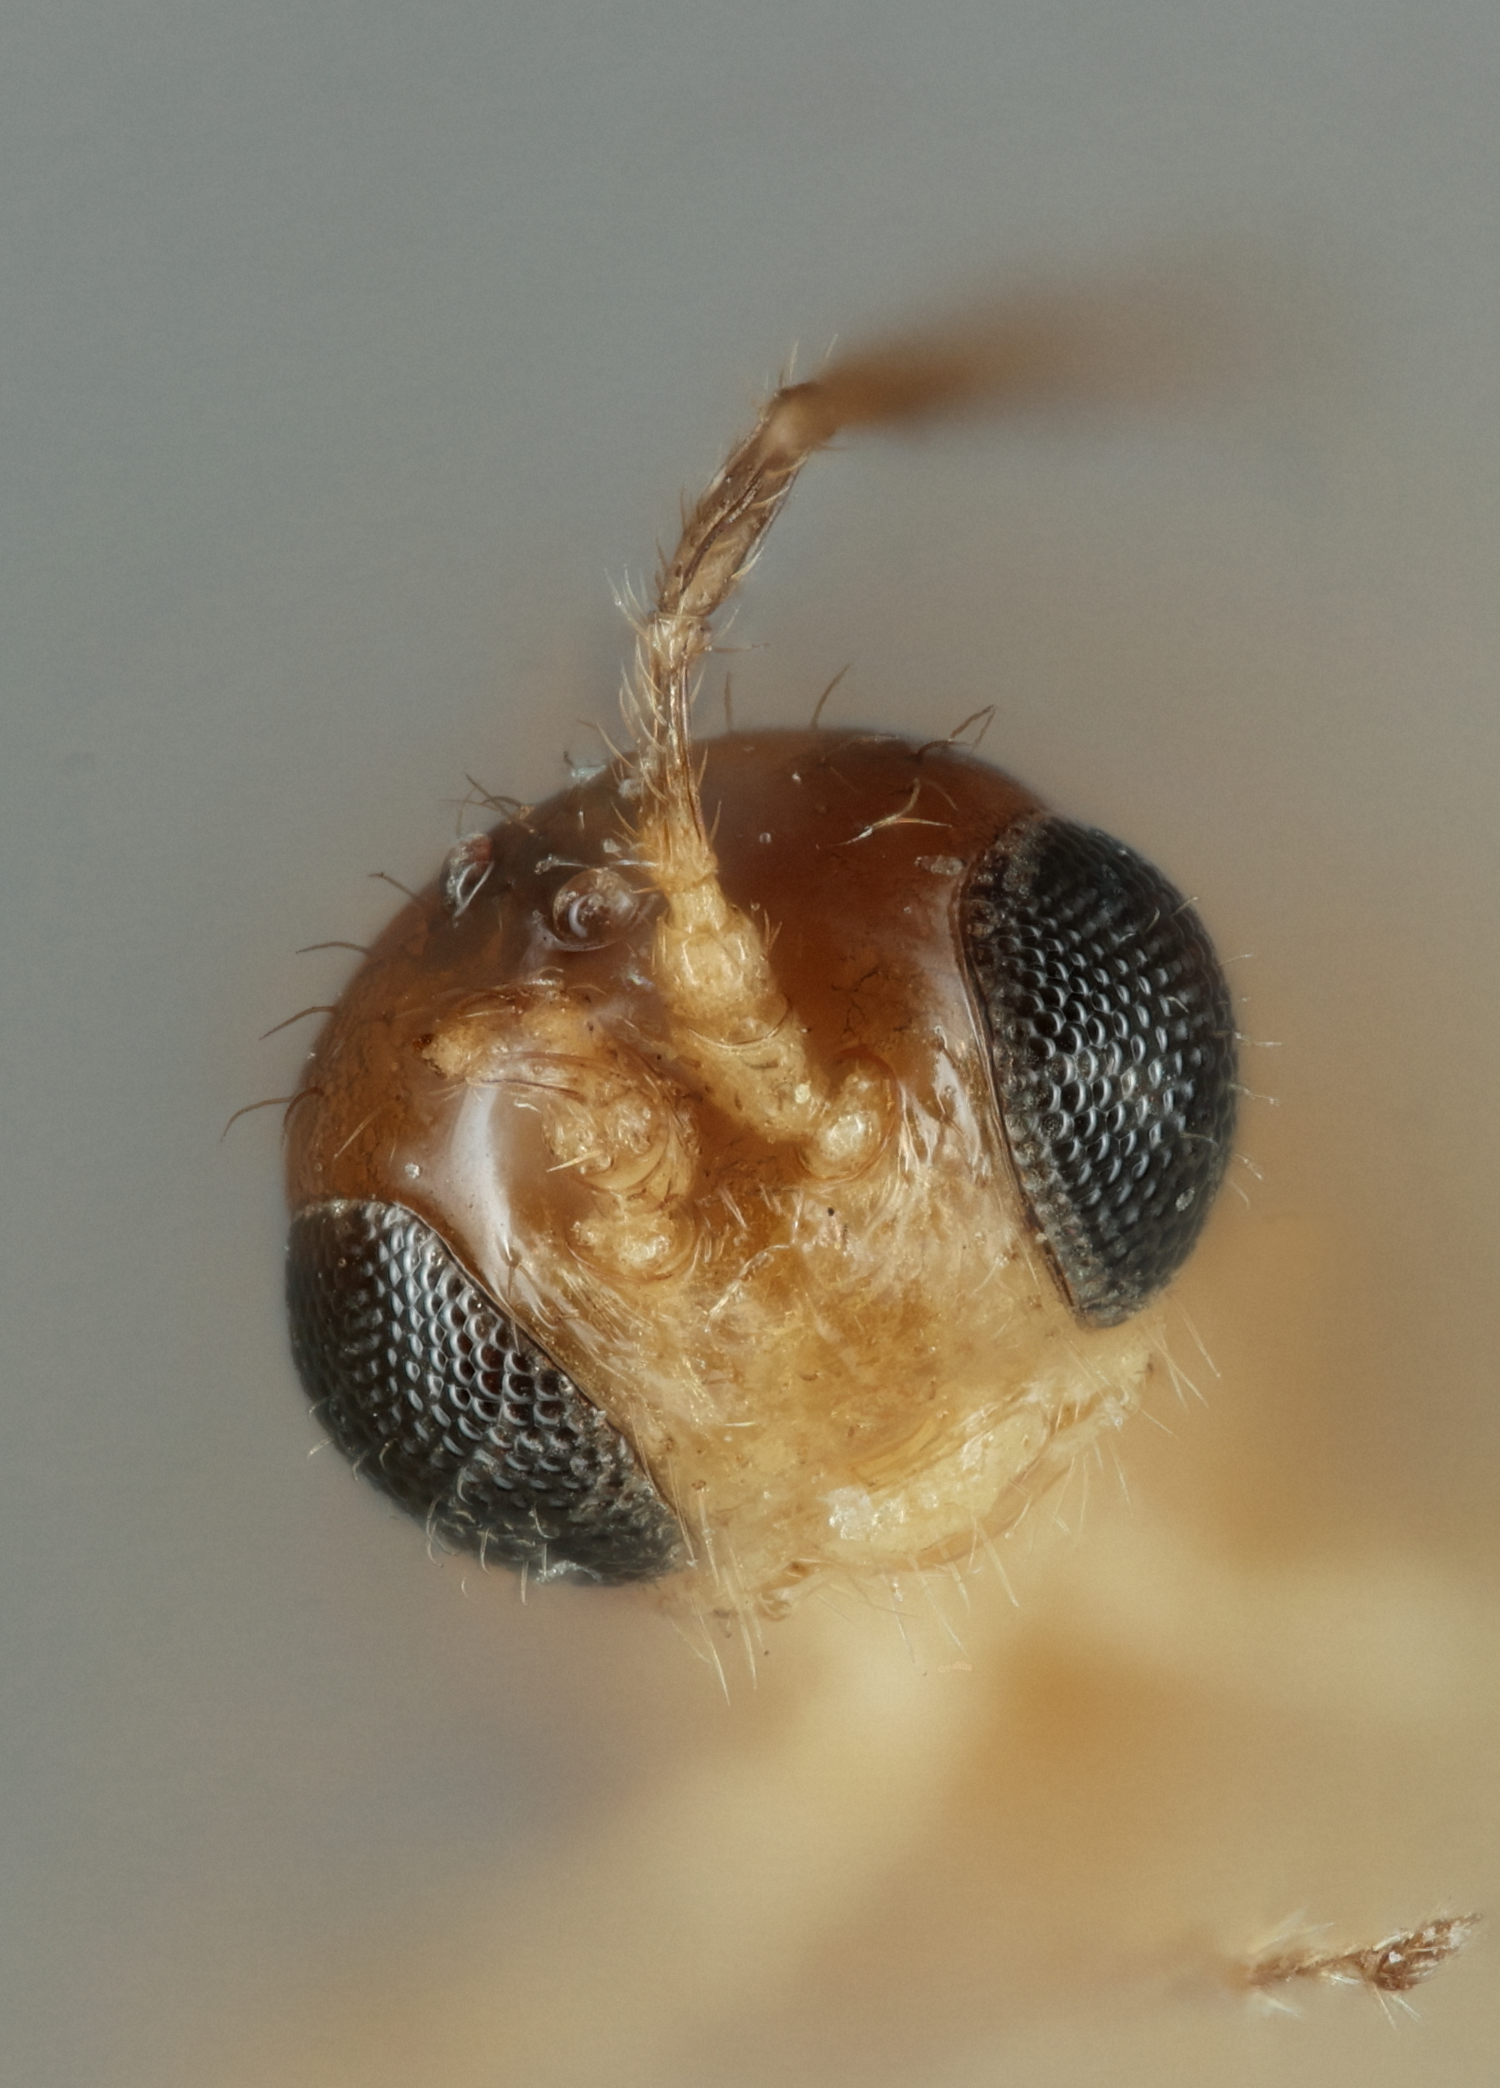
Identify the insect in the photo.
Lipolexis scutellaris
